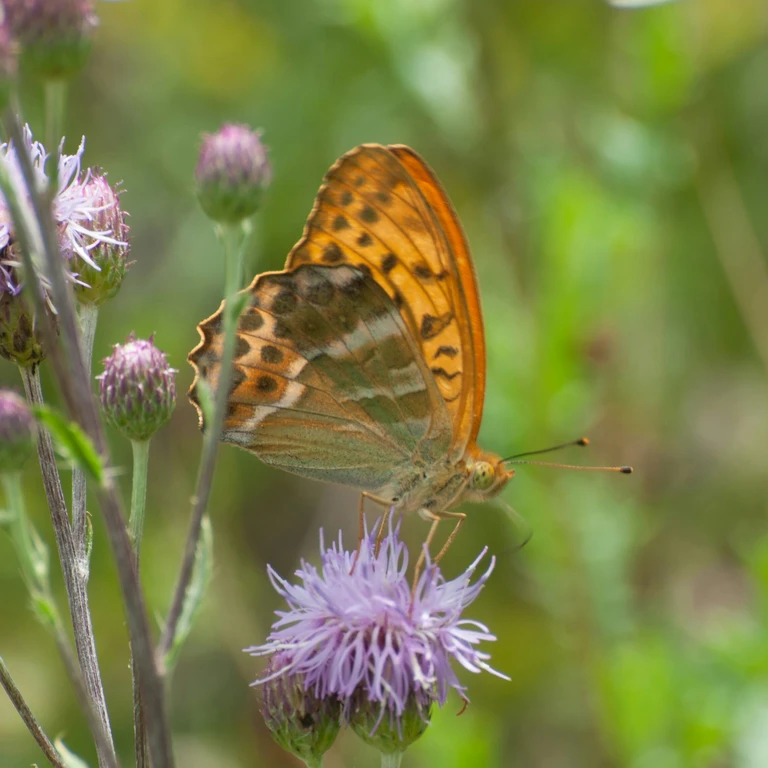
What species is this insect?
Argynnis paphia
